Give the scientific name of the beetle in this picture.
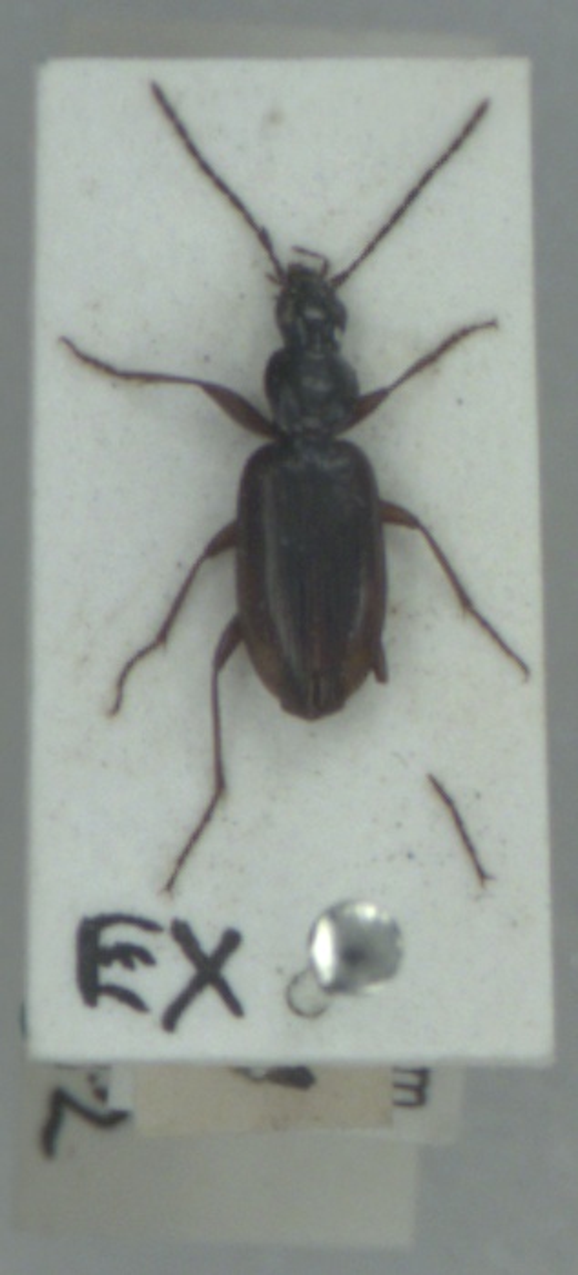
Agonum thoreyi
